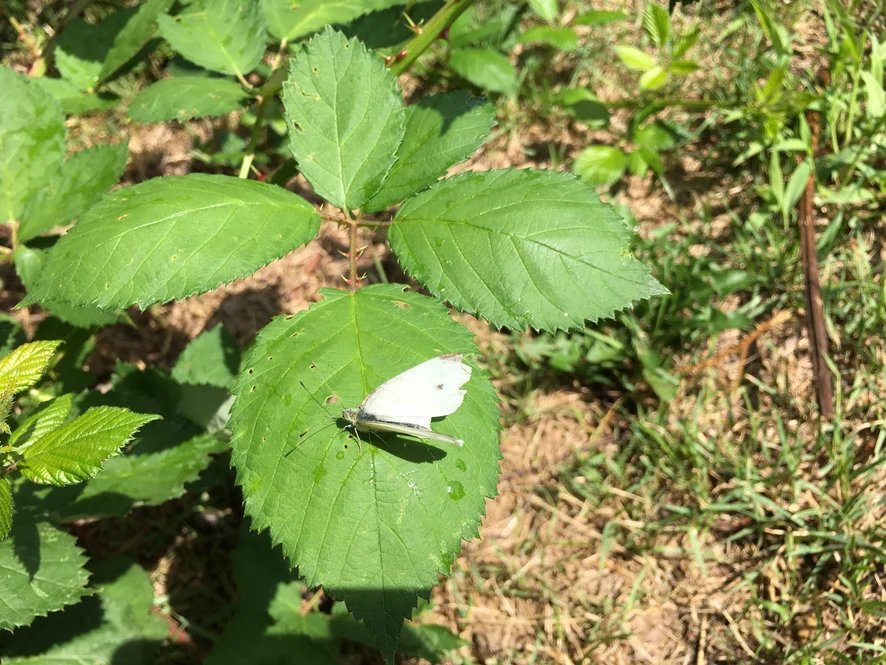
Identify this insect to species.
Pieris rapae
